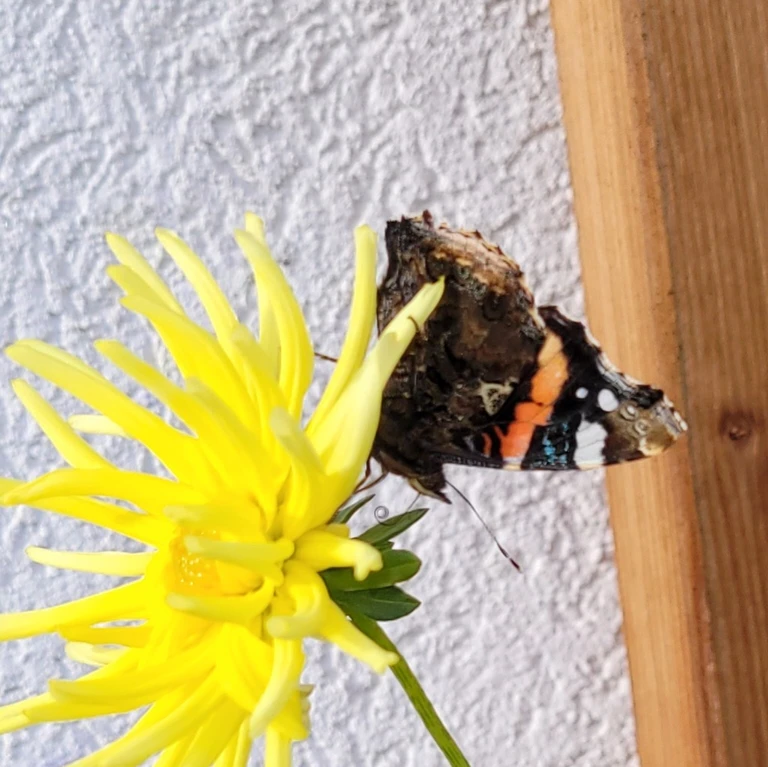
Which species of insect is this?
Vanessa atalanta
